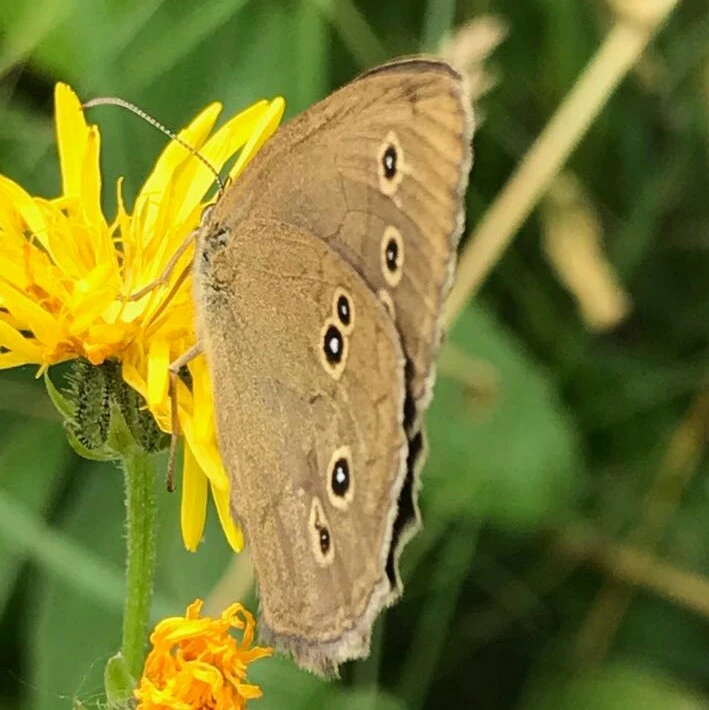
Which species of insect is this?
Aphantopus hyperantus
